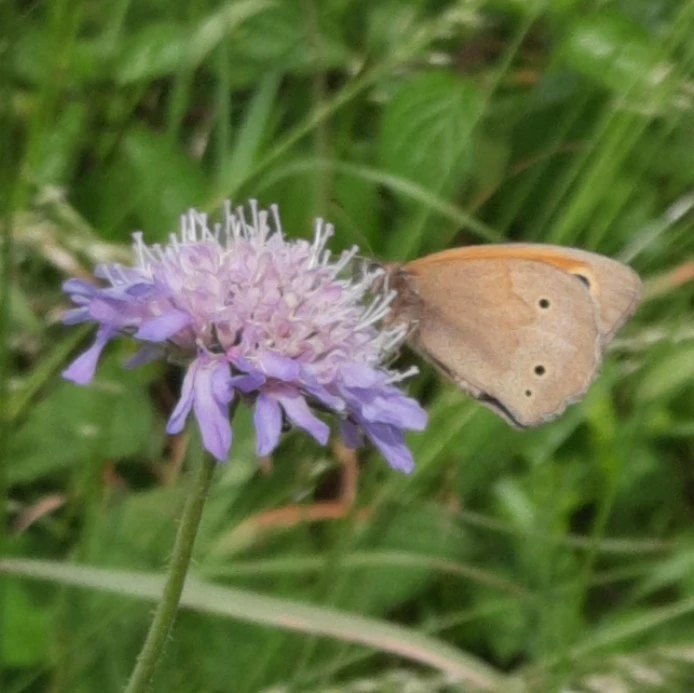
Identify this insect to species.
Maniola jurtina
